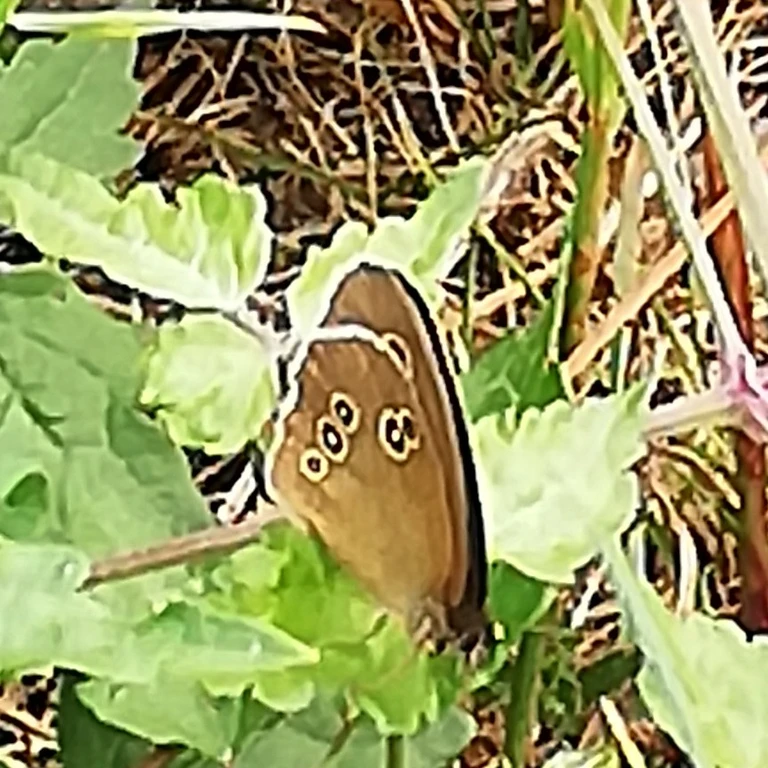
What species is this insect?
Aphantopus hyperantus
